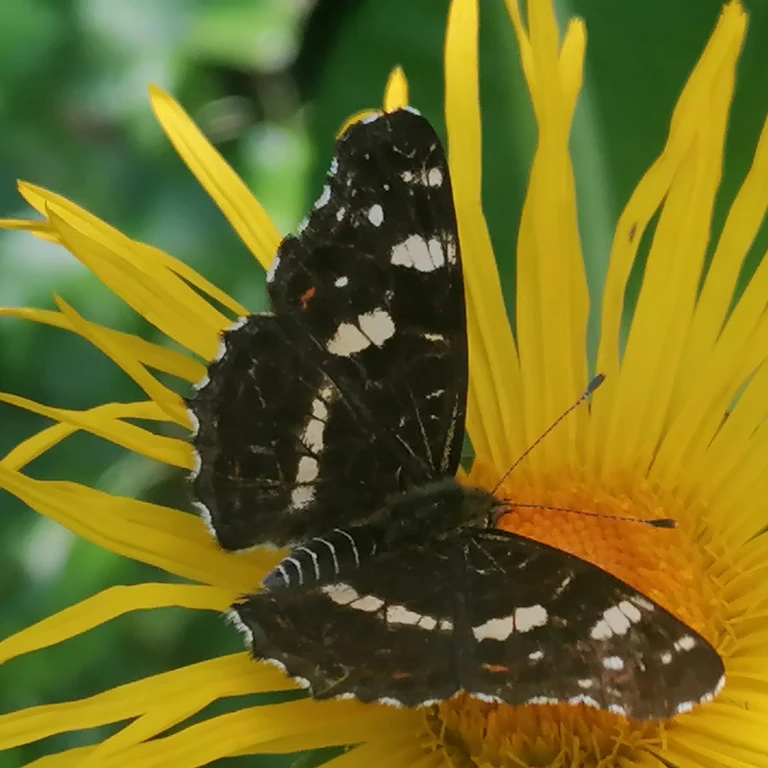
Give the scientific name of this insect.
Araschnia levana
